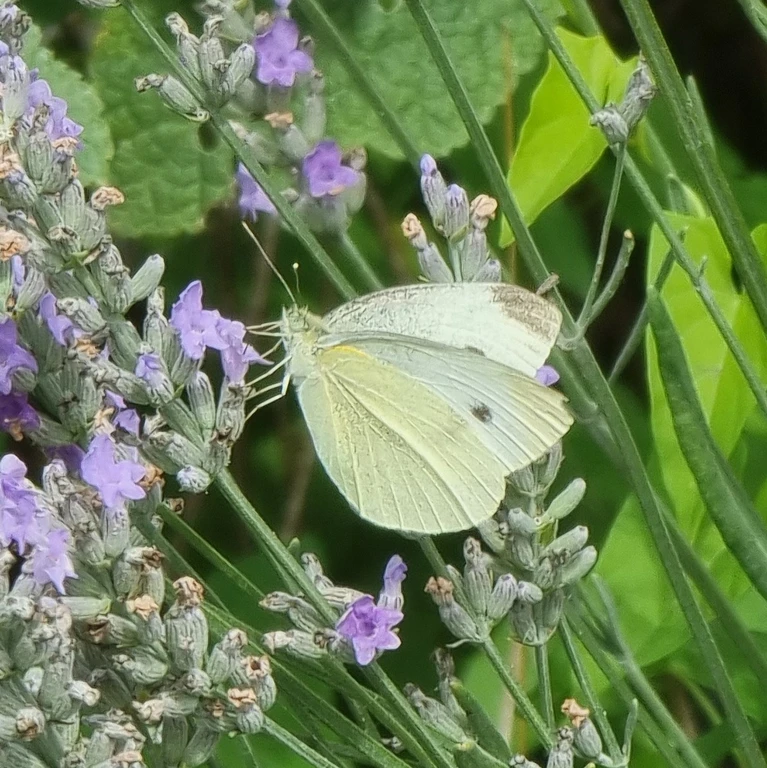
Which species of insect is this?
Pieris rapae
